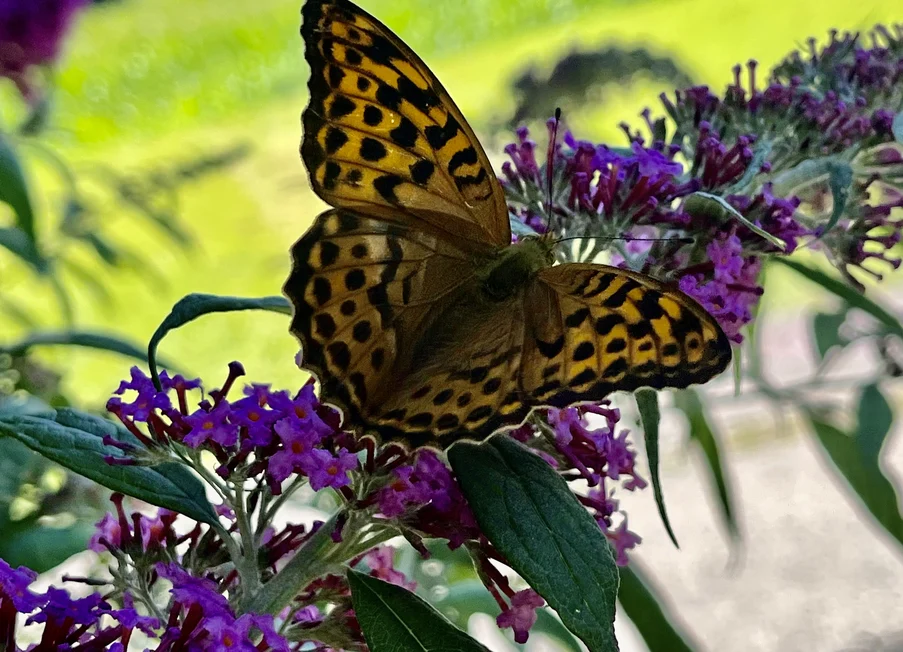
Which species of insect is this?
Argynnis paphia
